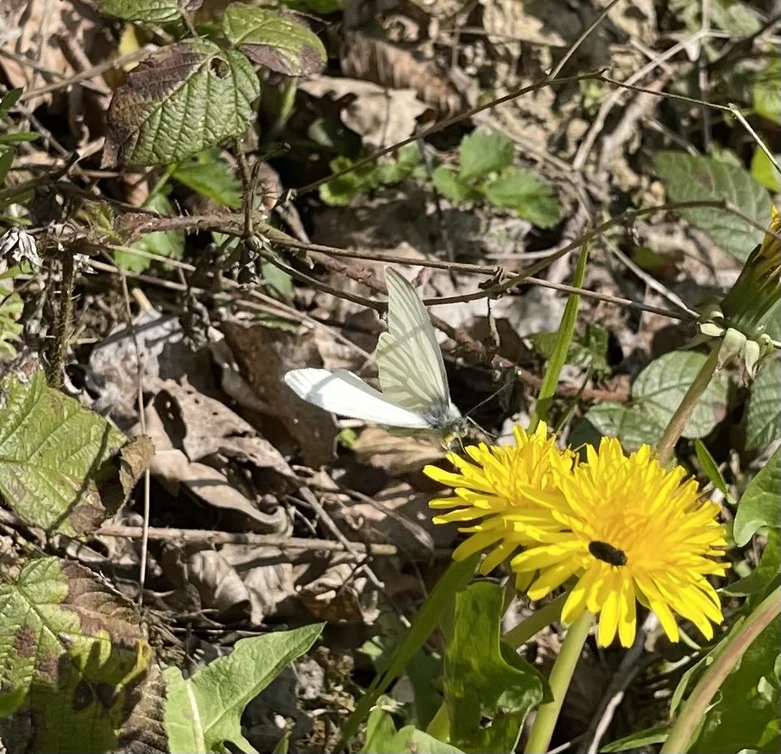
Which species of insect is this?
Pieris napi
